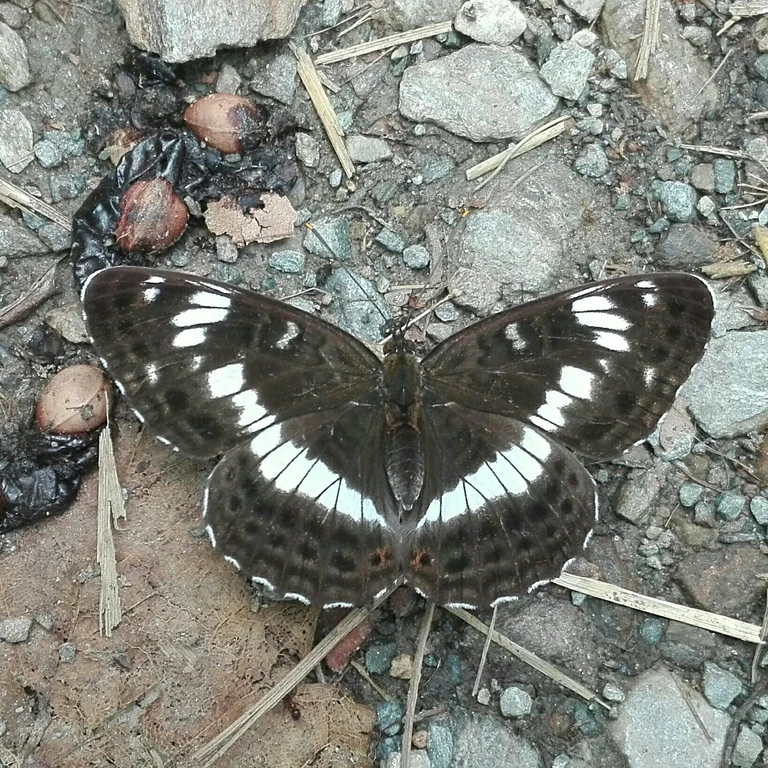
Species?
Limenitis camilla (also Ladoga camilla)
